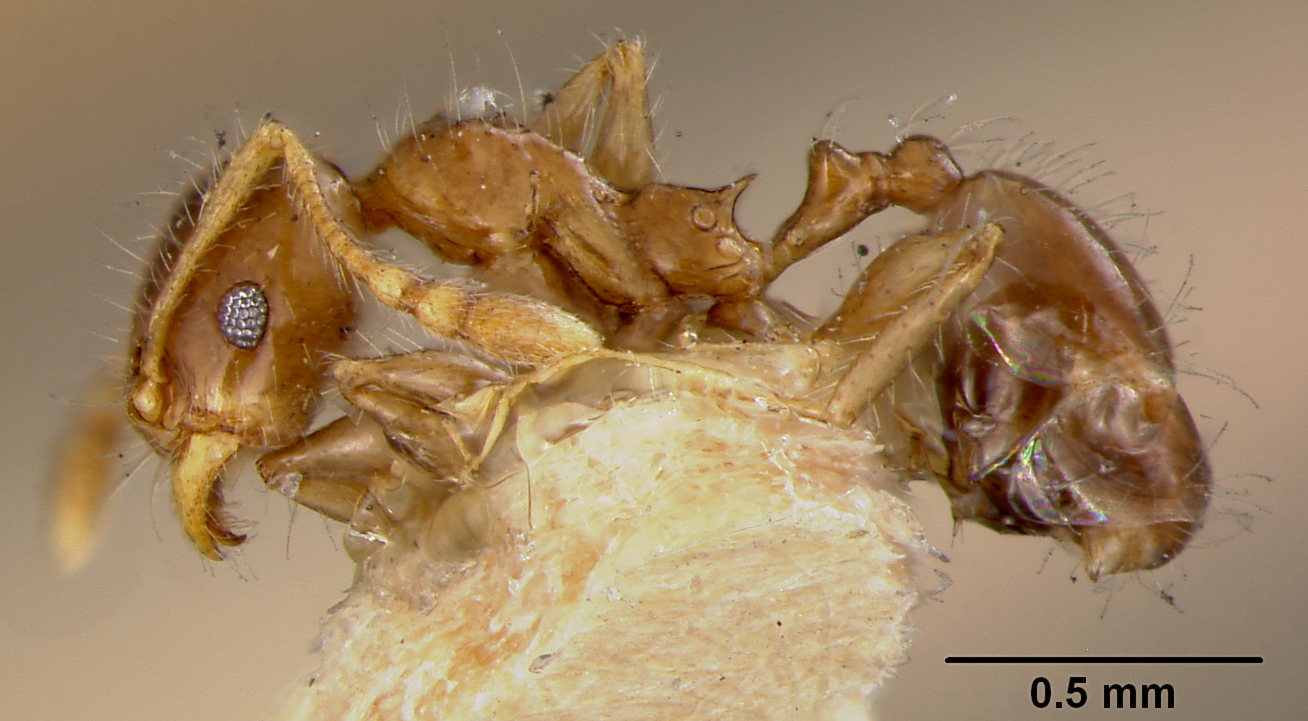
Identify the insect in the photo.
Pheidole cramptoni
